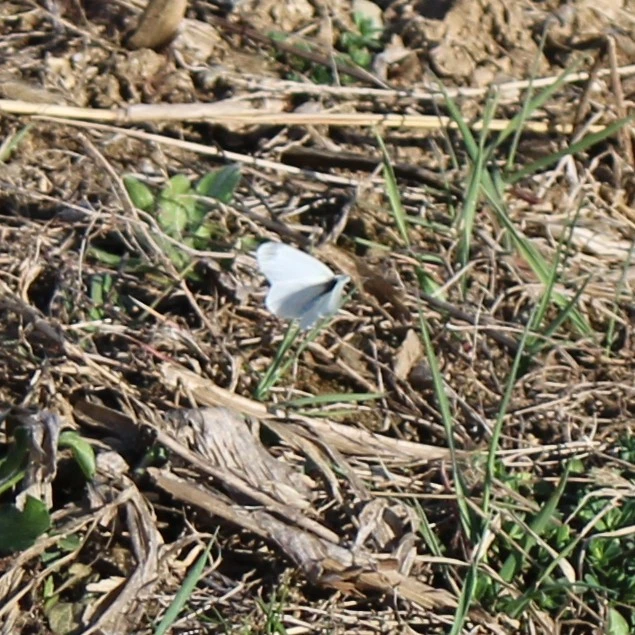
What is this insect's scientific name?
Leptidea sinapis/juvernica
